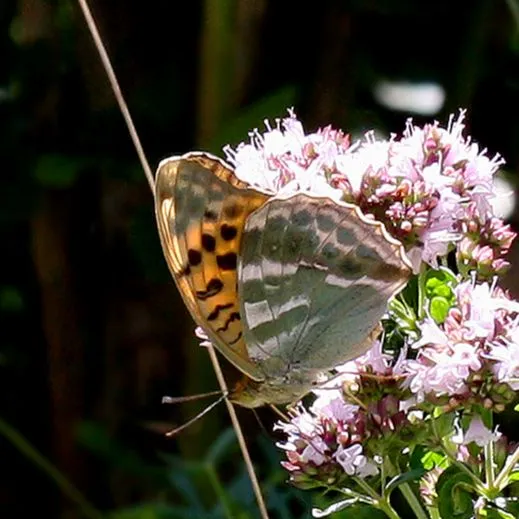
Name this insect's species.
Argynnis paphia
